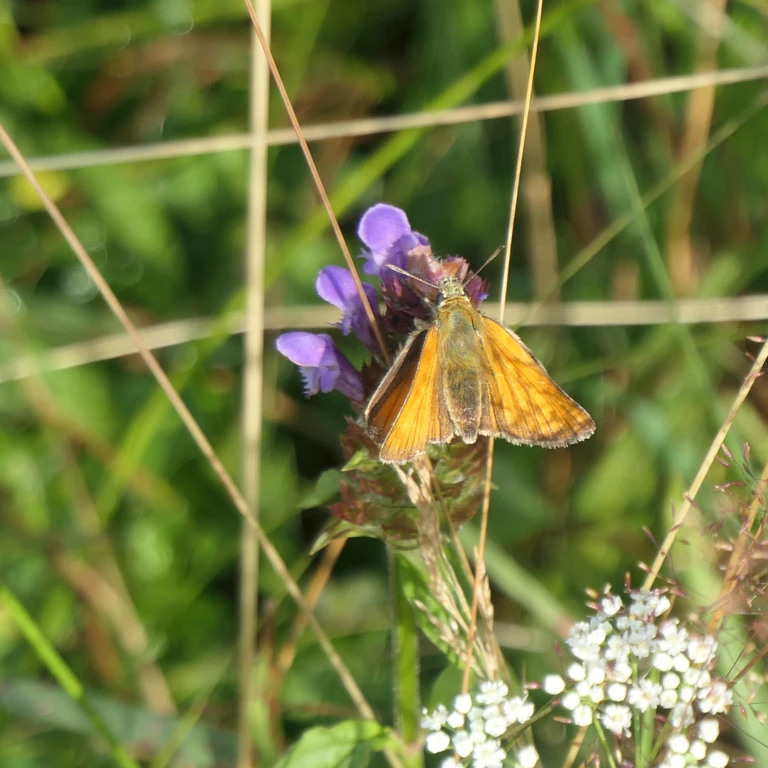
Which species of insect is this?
Ochlodes sylvanus (also Ochlodes venata)
